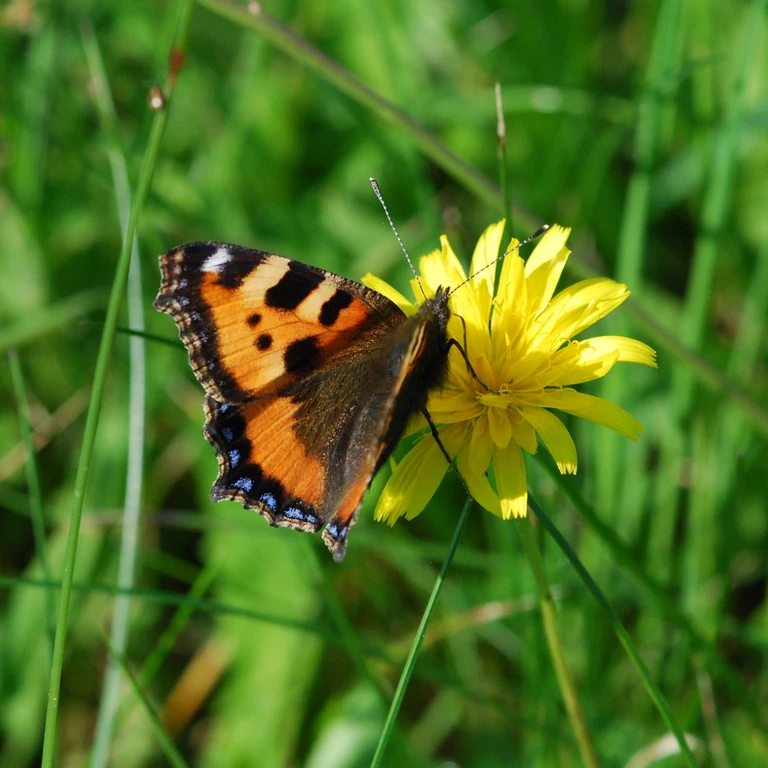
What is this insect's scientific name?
Aglais urticae
